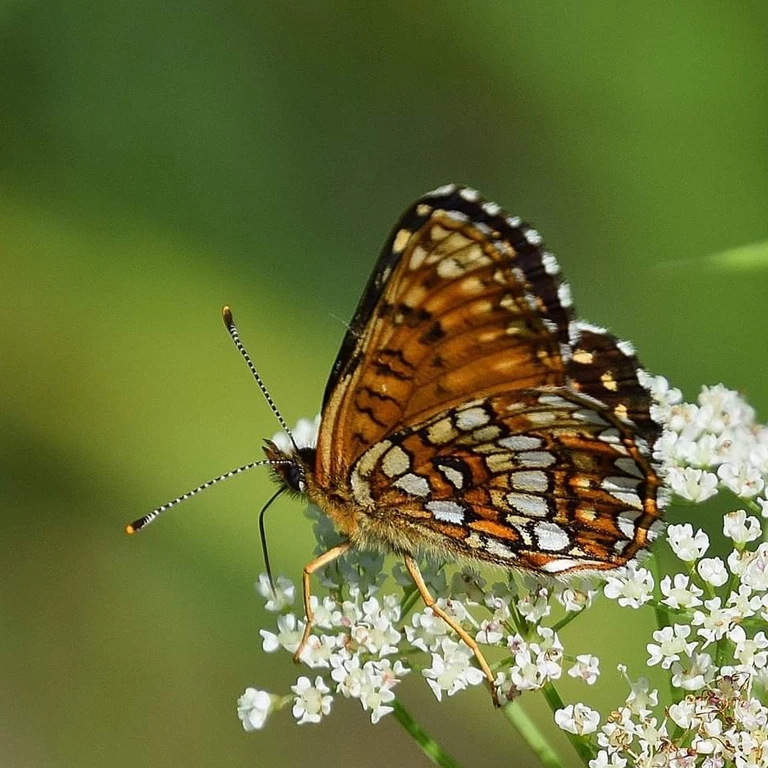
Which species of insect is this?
Melitaea diamina
